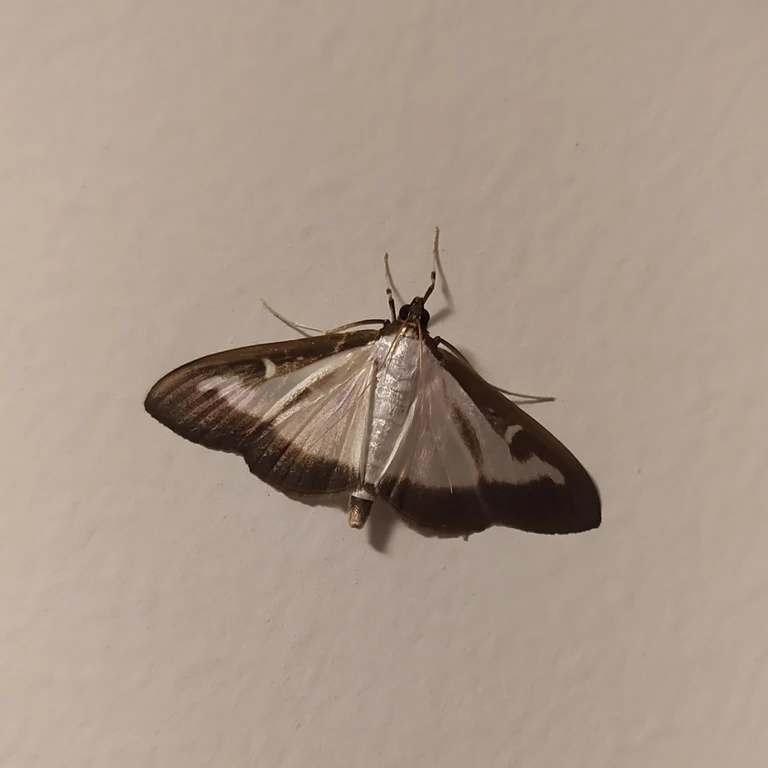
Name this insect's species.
Cydalima perspectalis
